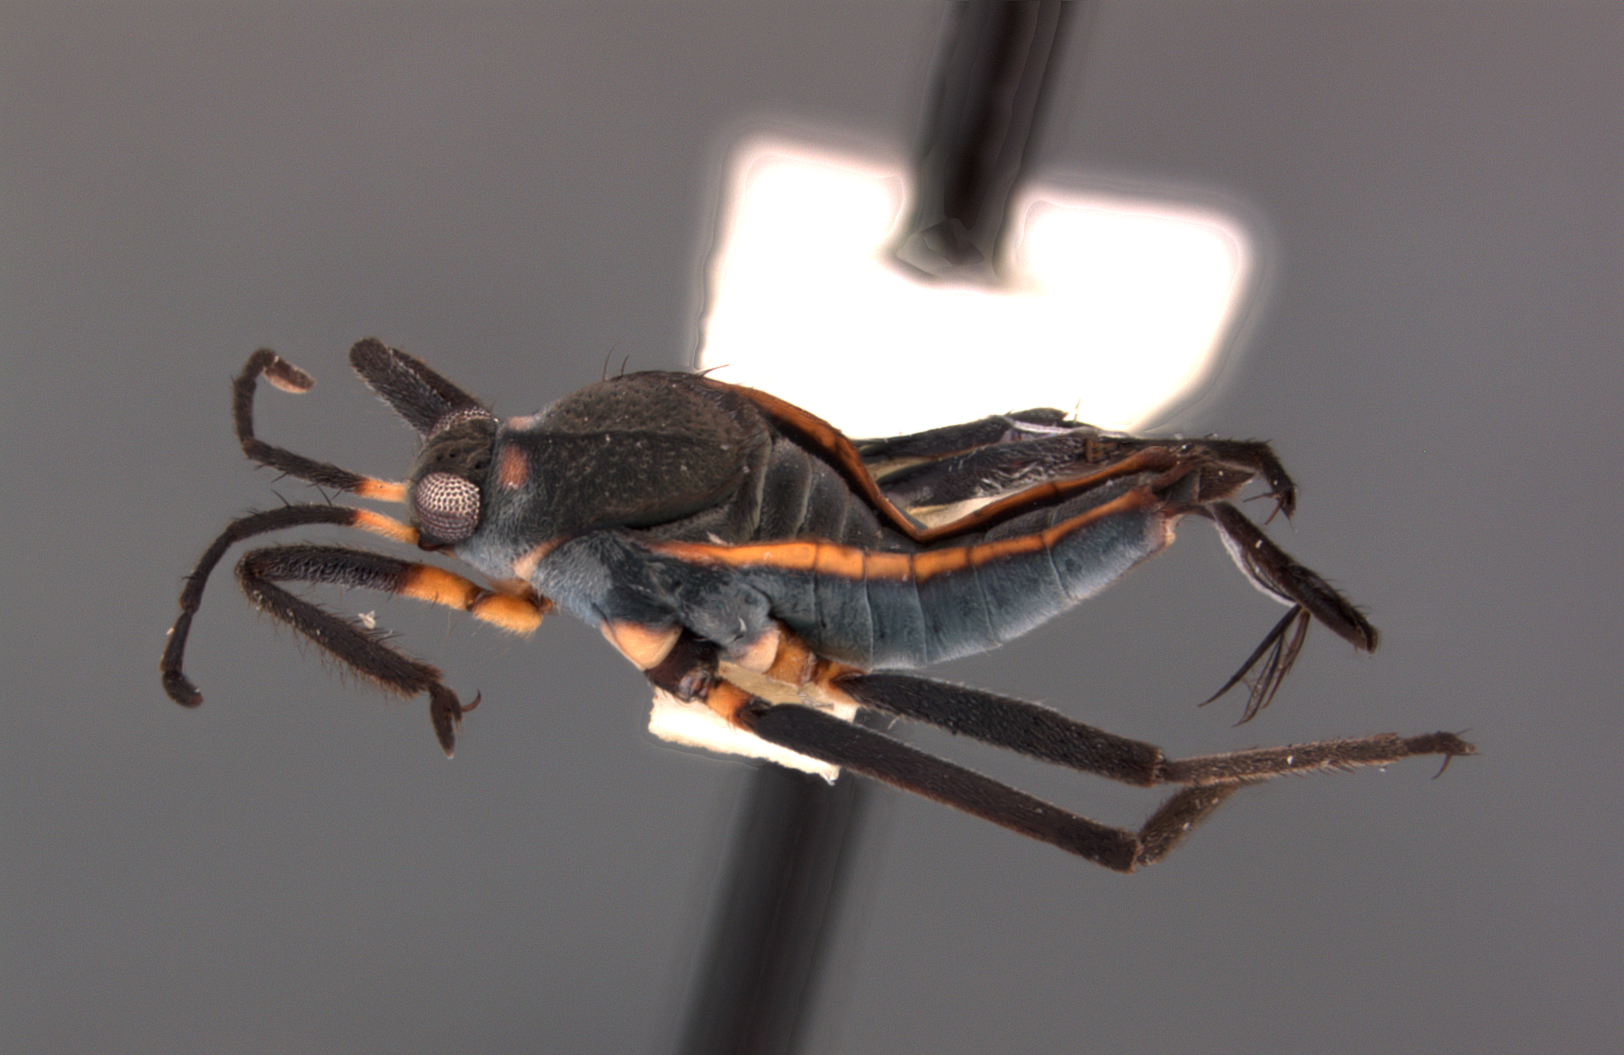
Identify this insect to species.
Rhagovelia acapulcana
